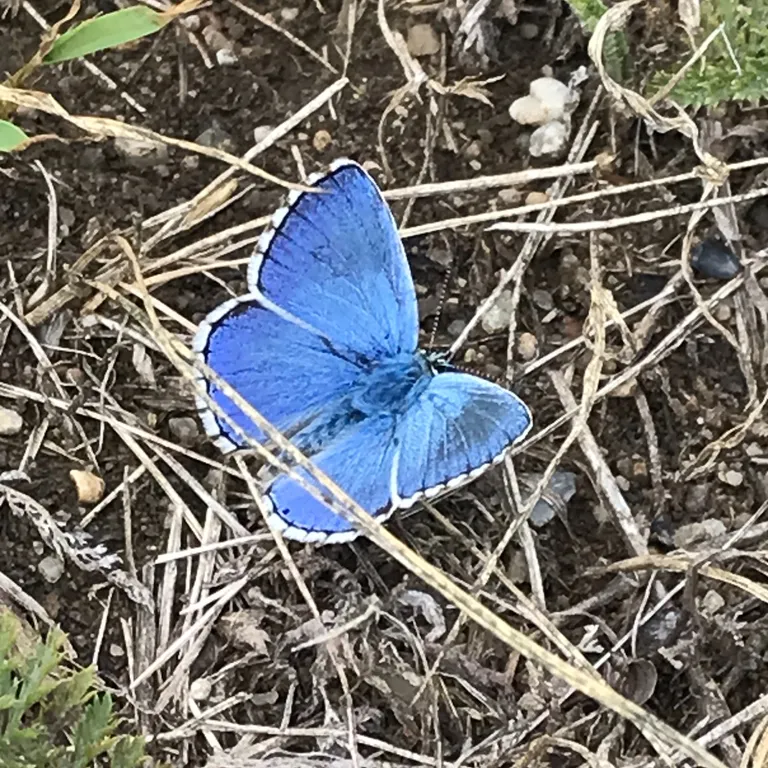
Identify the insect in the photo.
Lysandra bellargus
